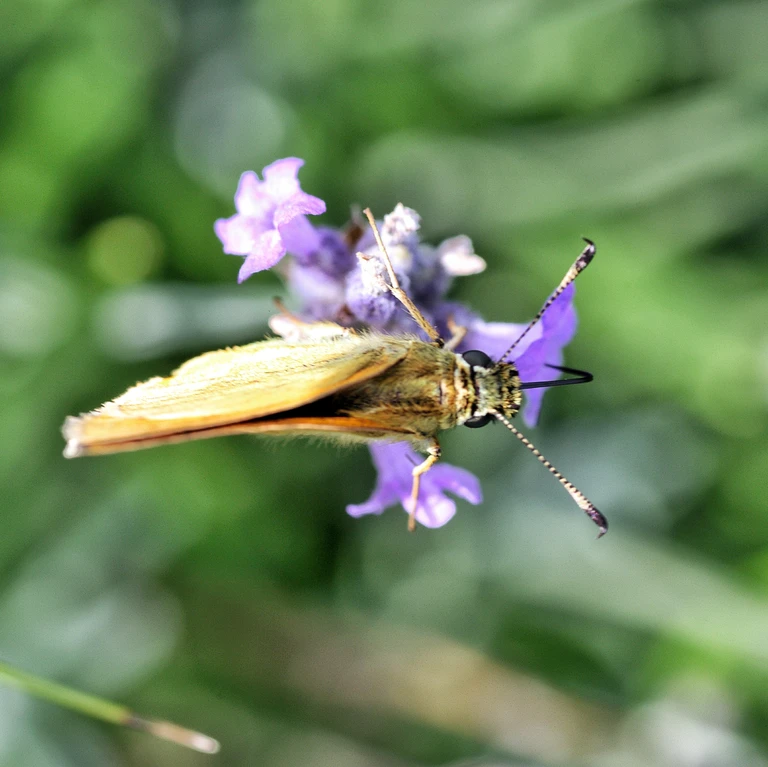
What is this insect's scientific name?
Thymelicus lineola
